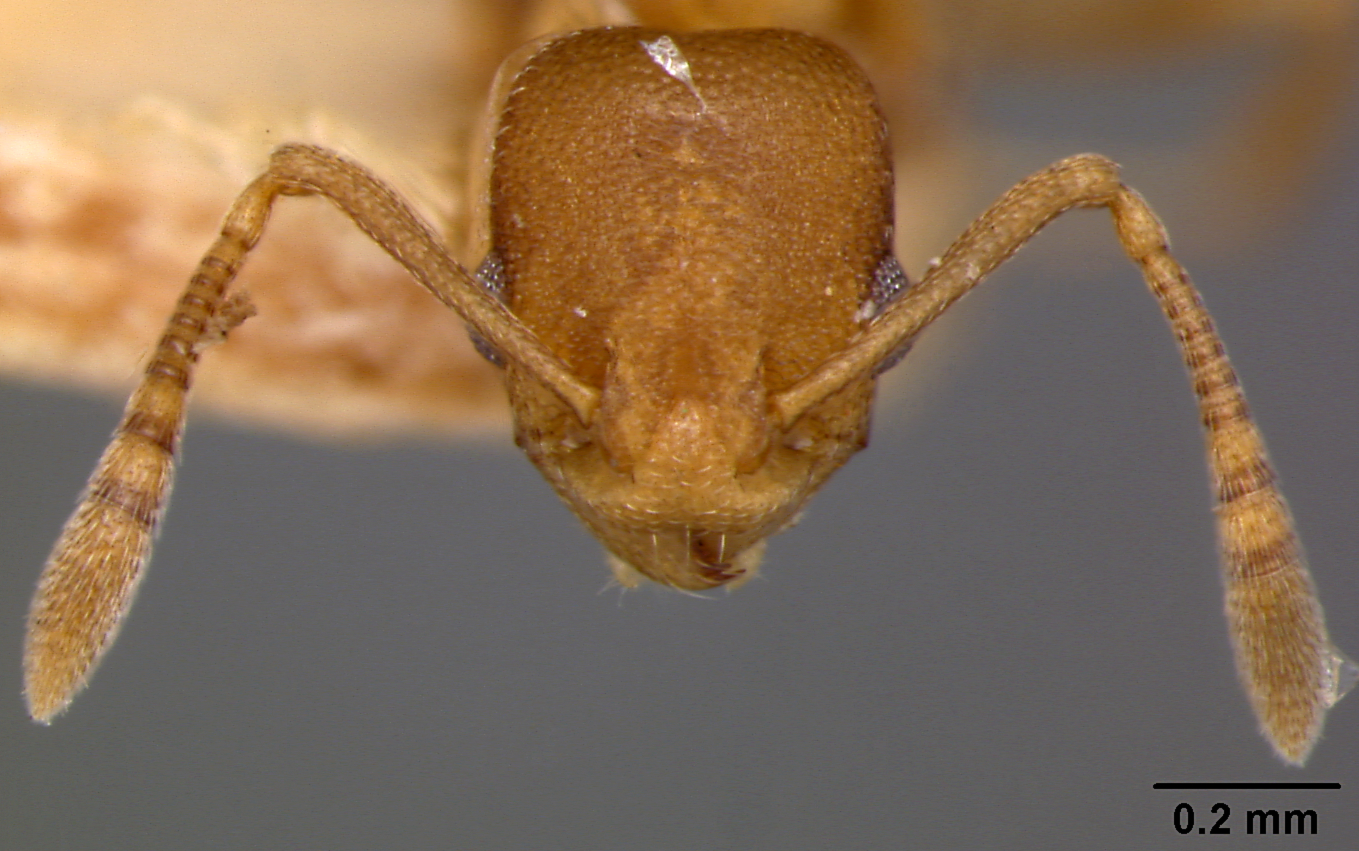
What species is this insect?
Cardiocondyla sima
